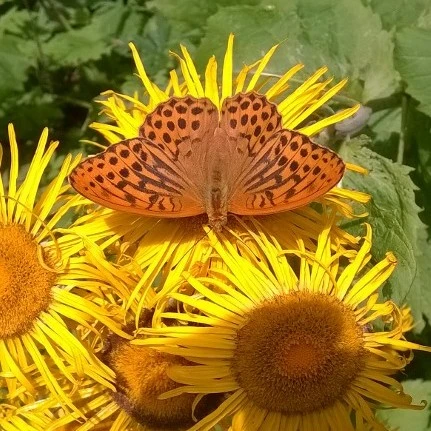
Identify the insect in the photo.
Argynnis paphia
